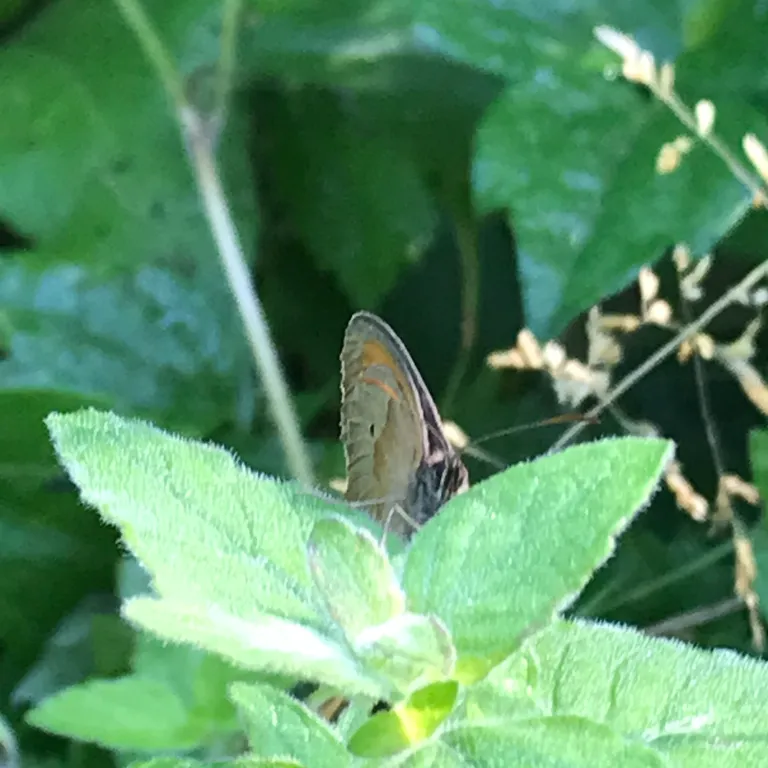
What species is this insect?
Maniola jurtina
